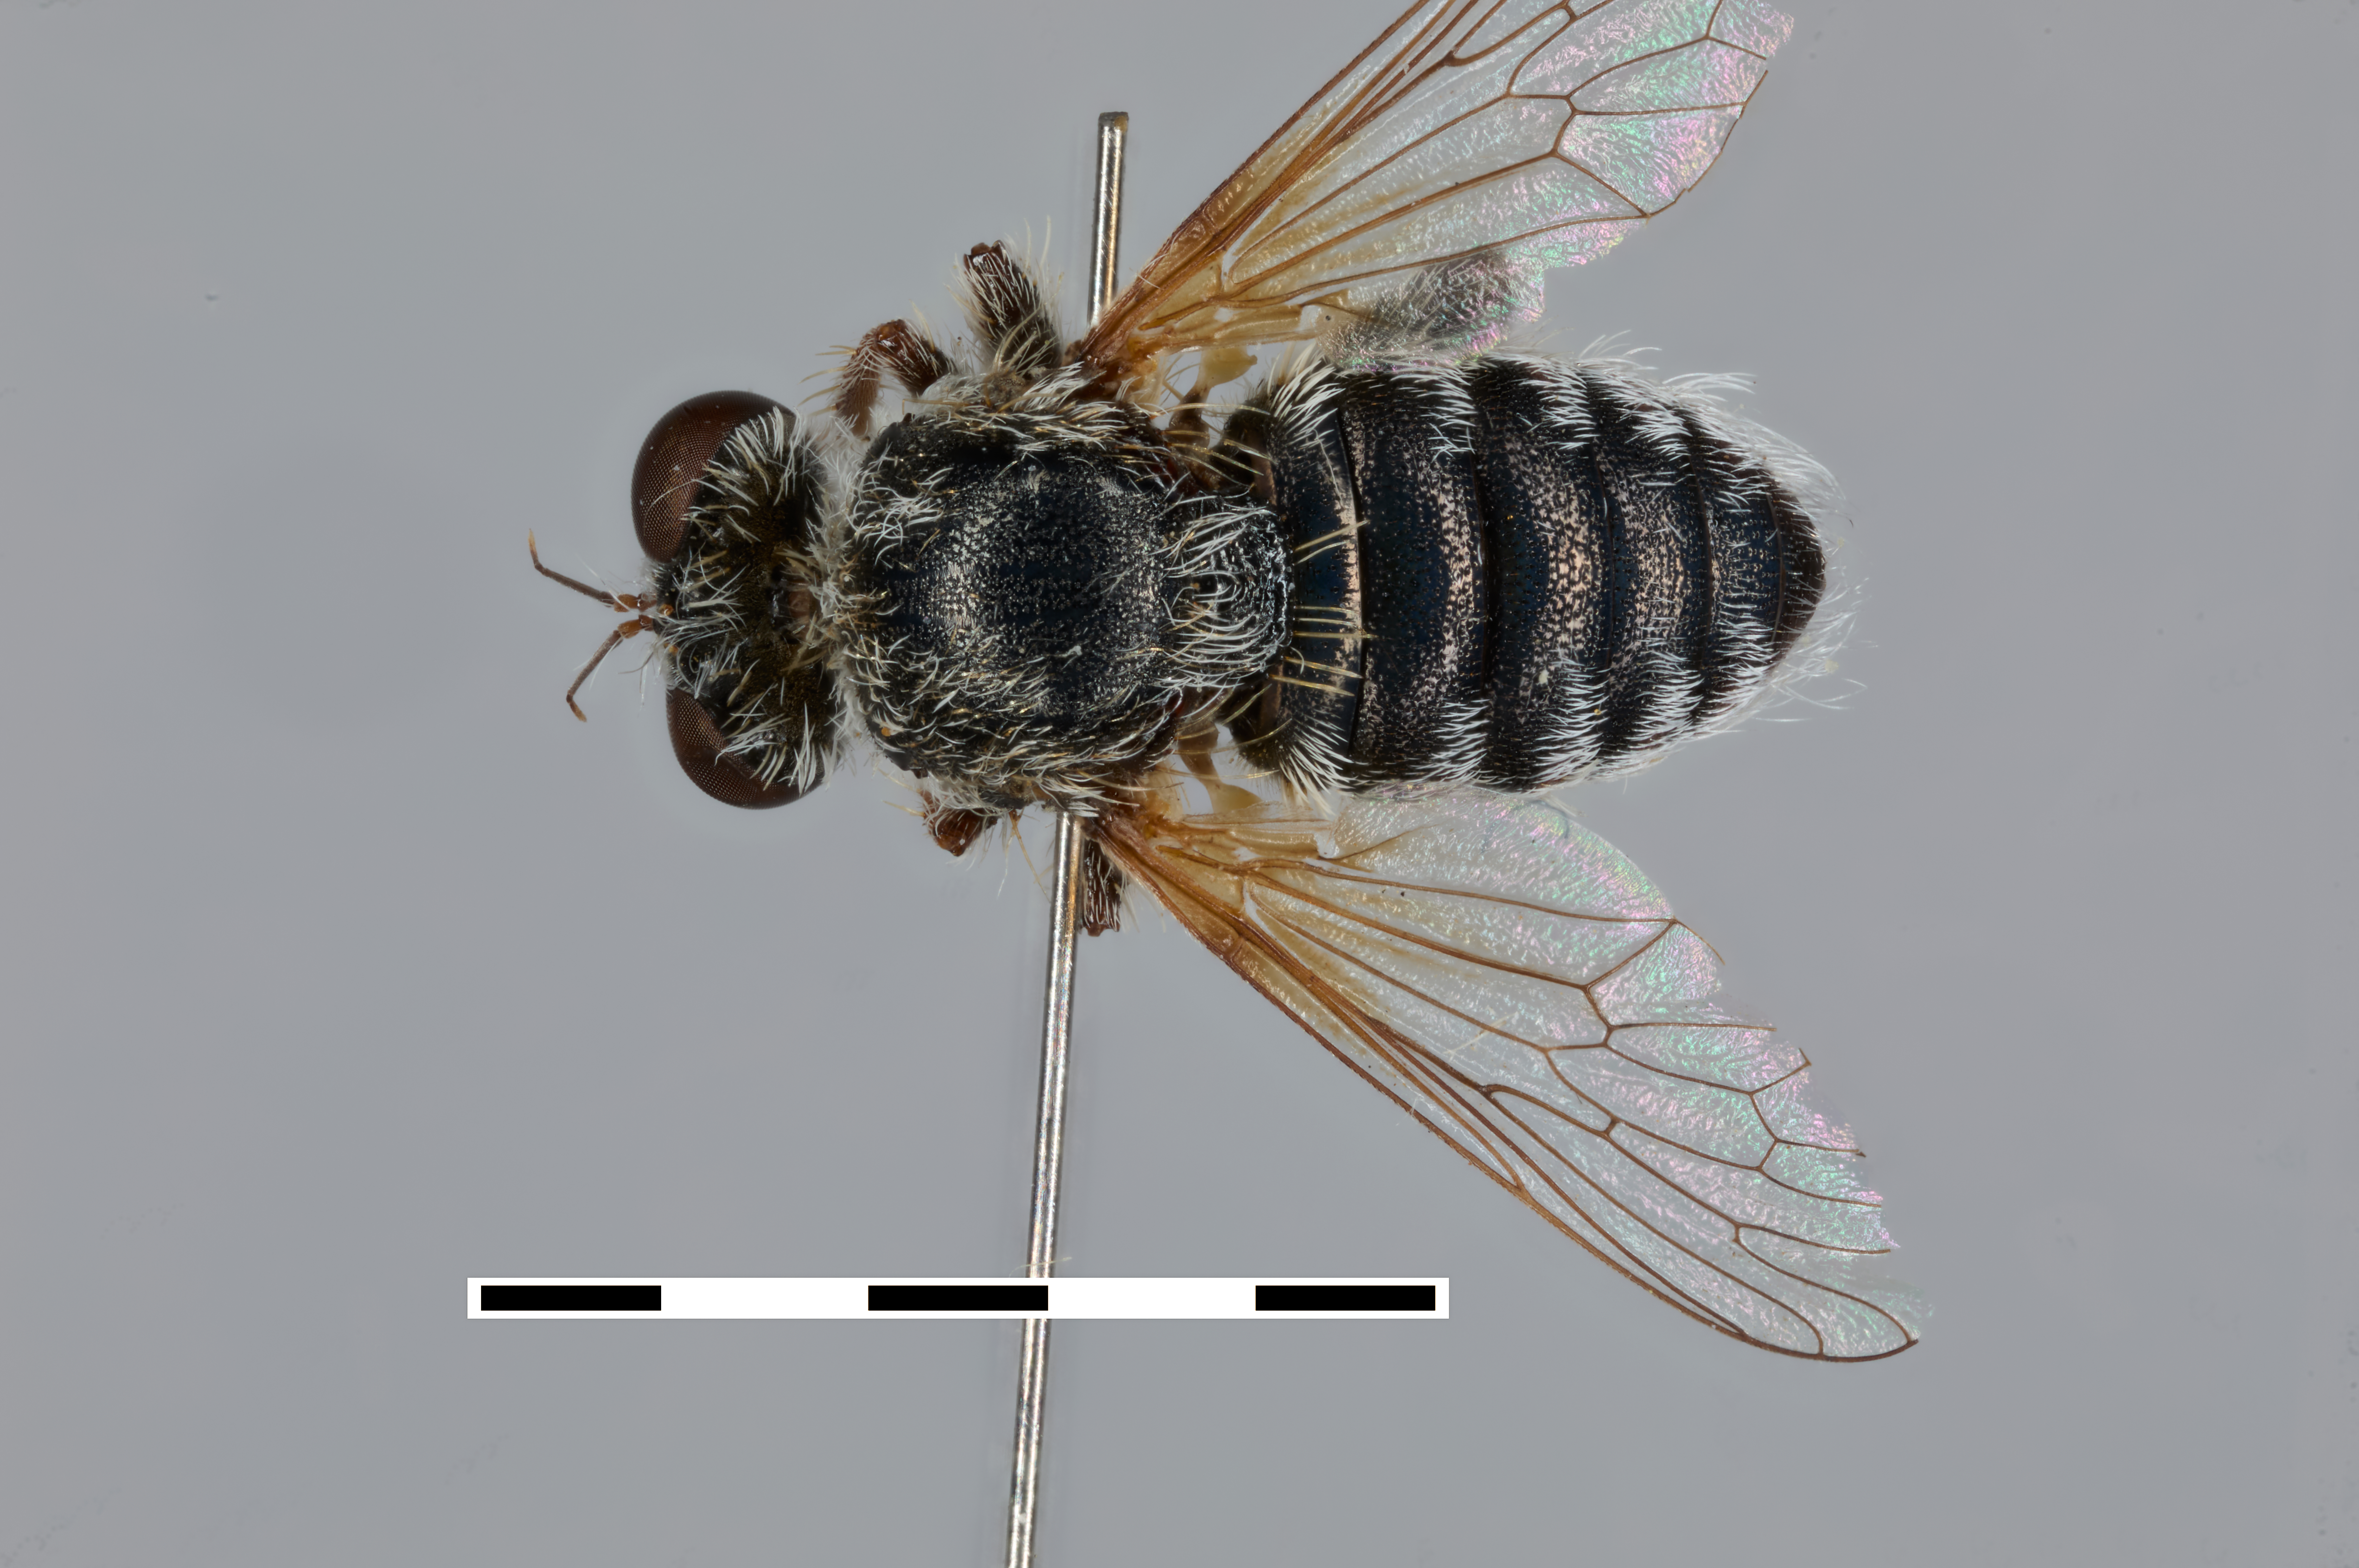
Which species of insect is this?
Acnephalomyia andrenoides
